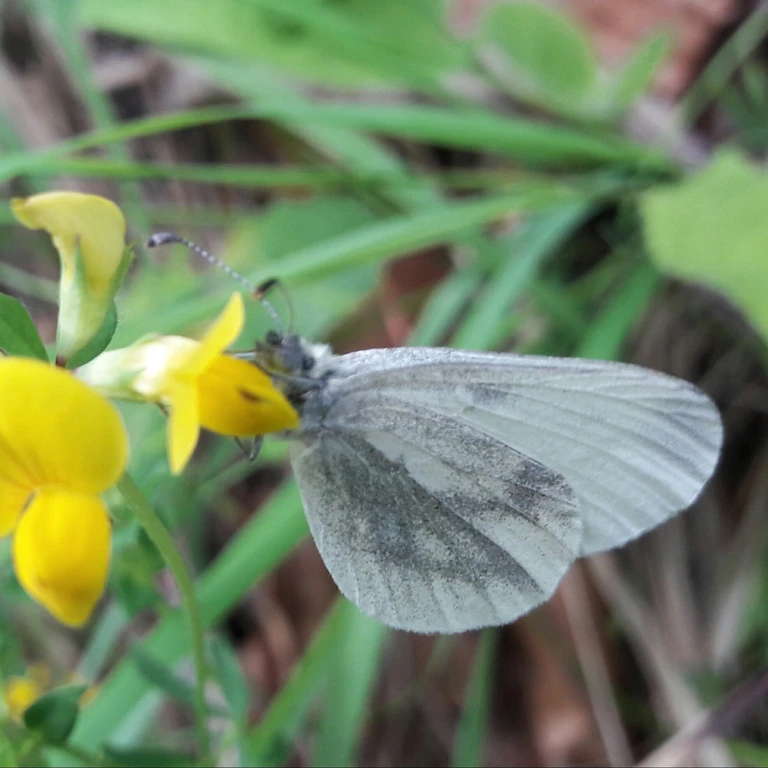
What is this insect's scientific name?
Leptidea sinapis/juvernica
